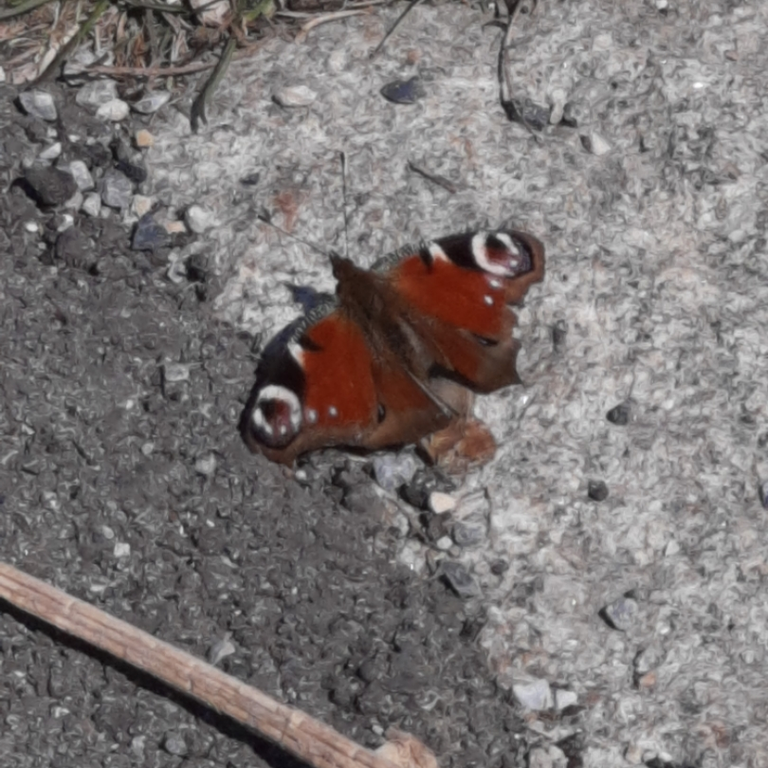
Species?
Aglais io
